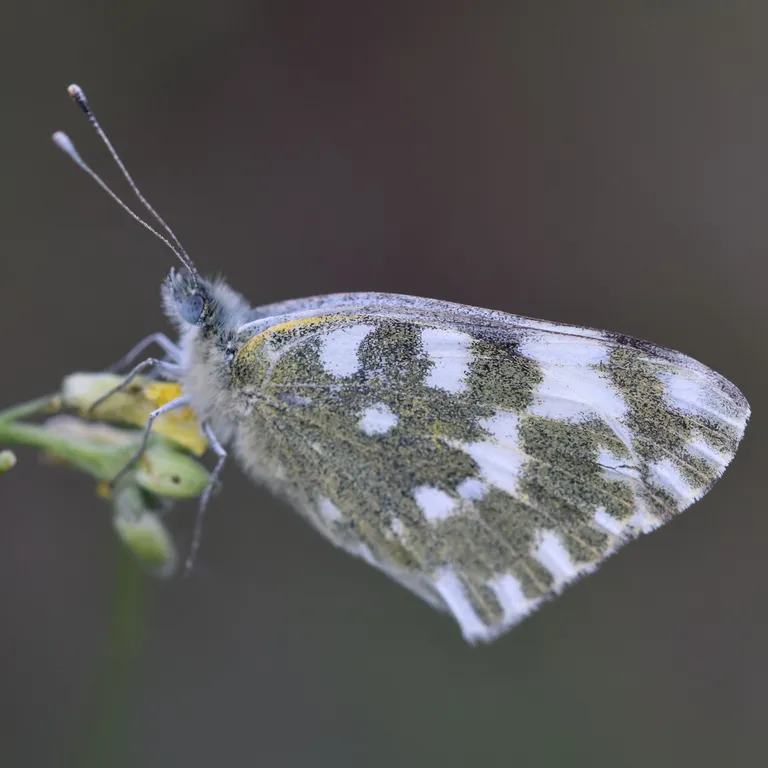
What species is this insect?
Pontia edusa
